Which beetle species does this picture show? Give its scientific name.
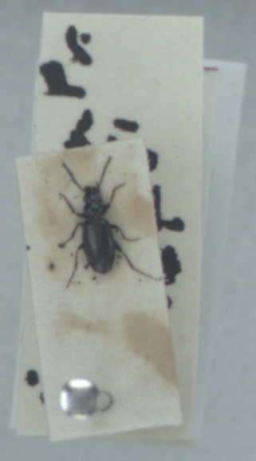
Syntomus truncatellus
